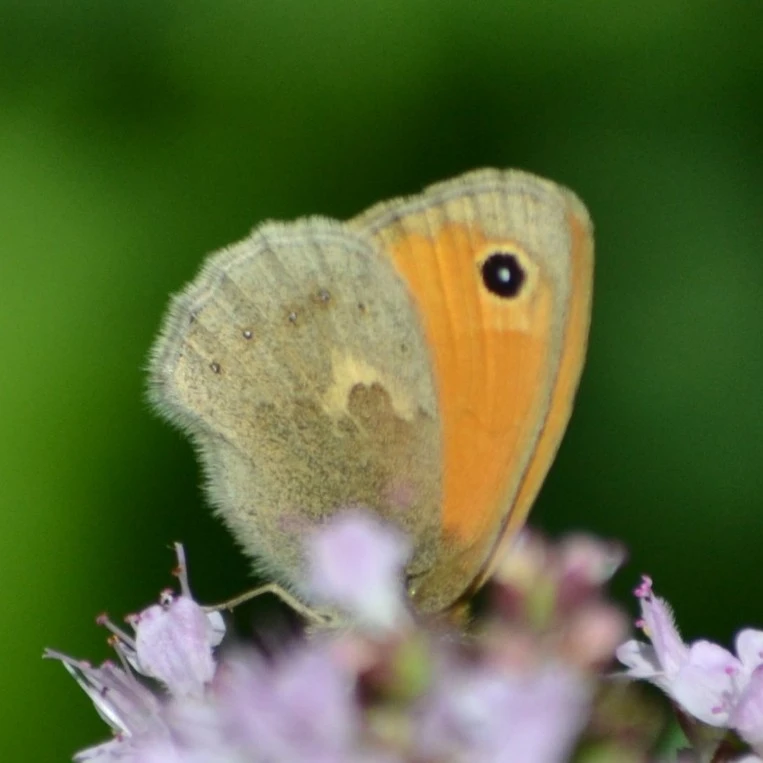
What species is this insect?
Coenonympha pamphilus
